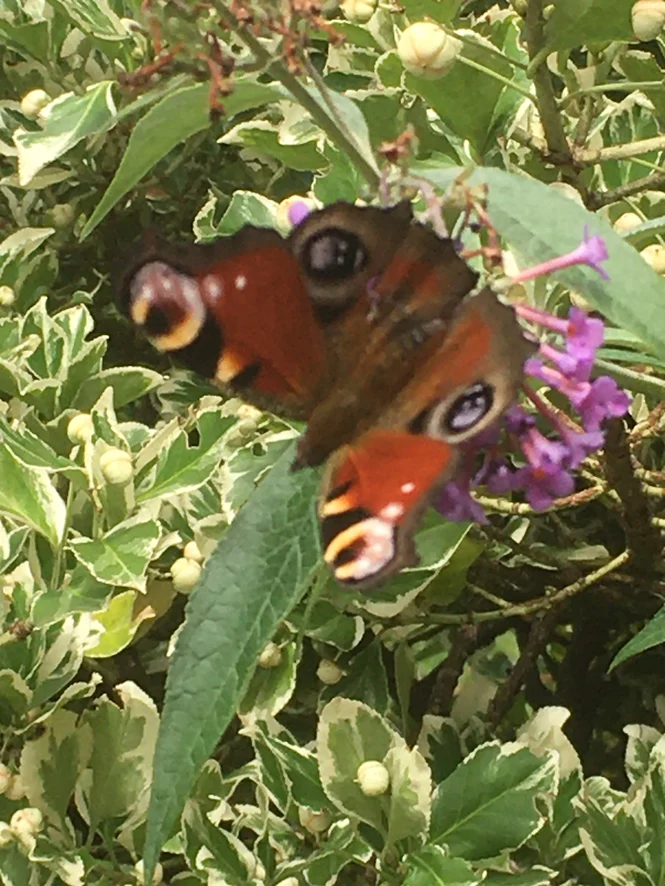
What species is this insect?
Aglais io
